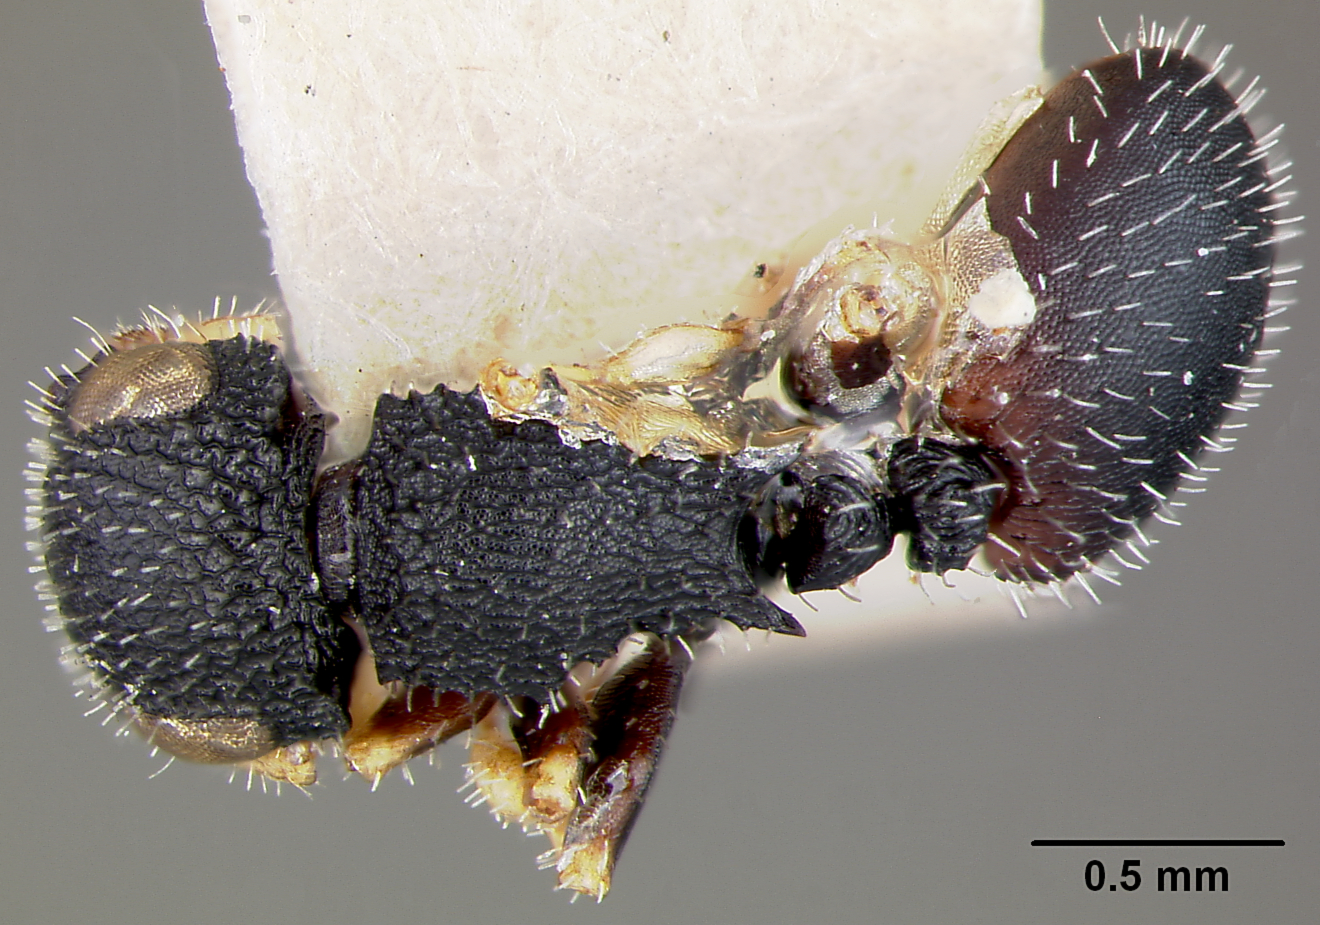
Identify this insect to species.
Cataulacus traegaordhi
